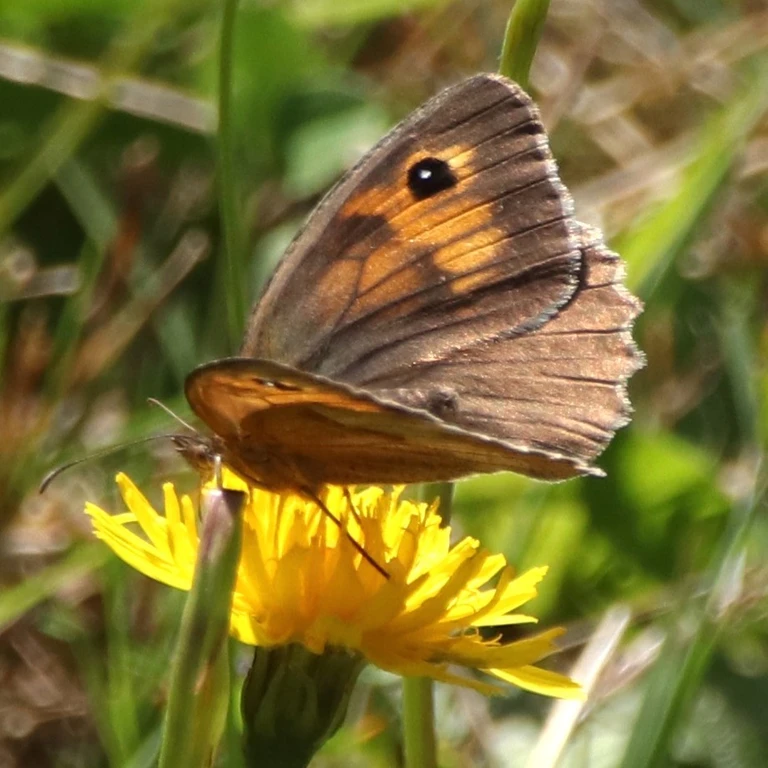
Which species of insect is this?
Maniola jurtina
